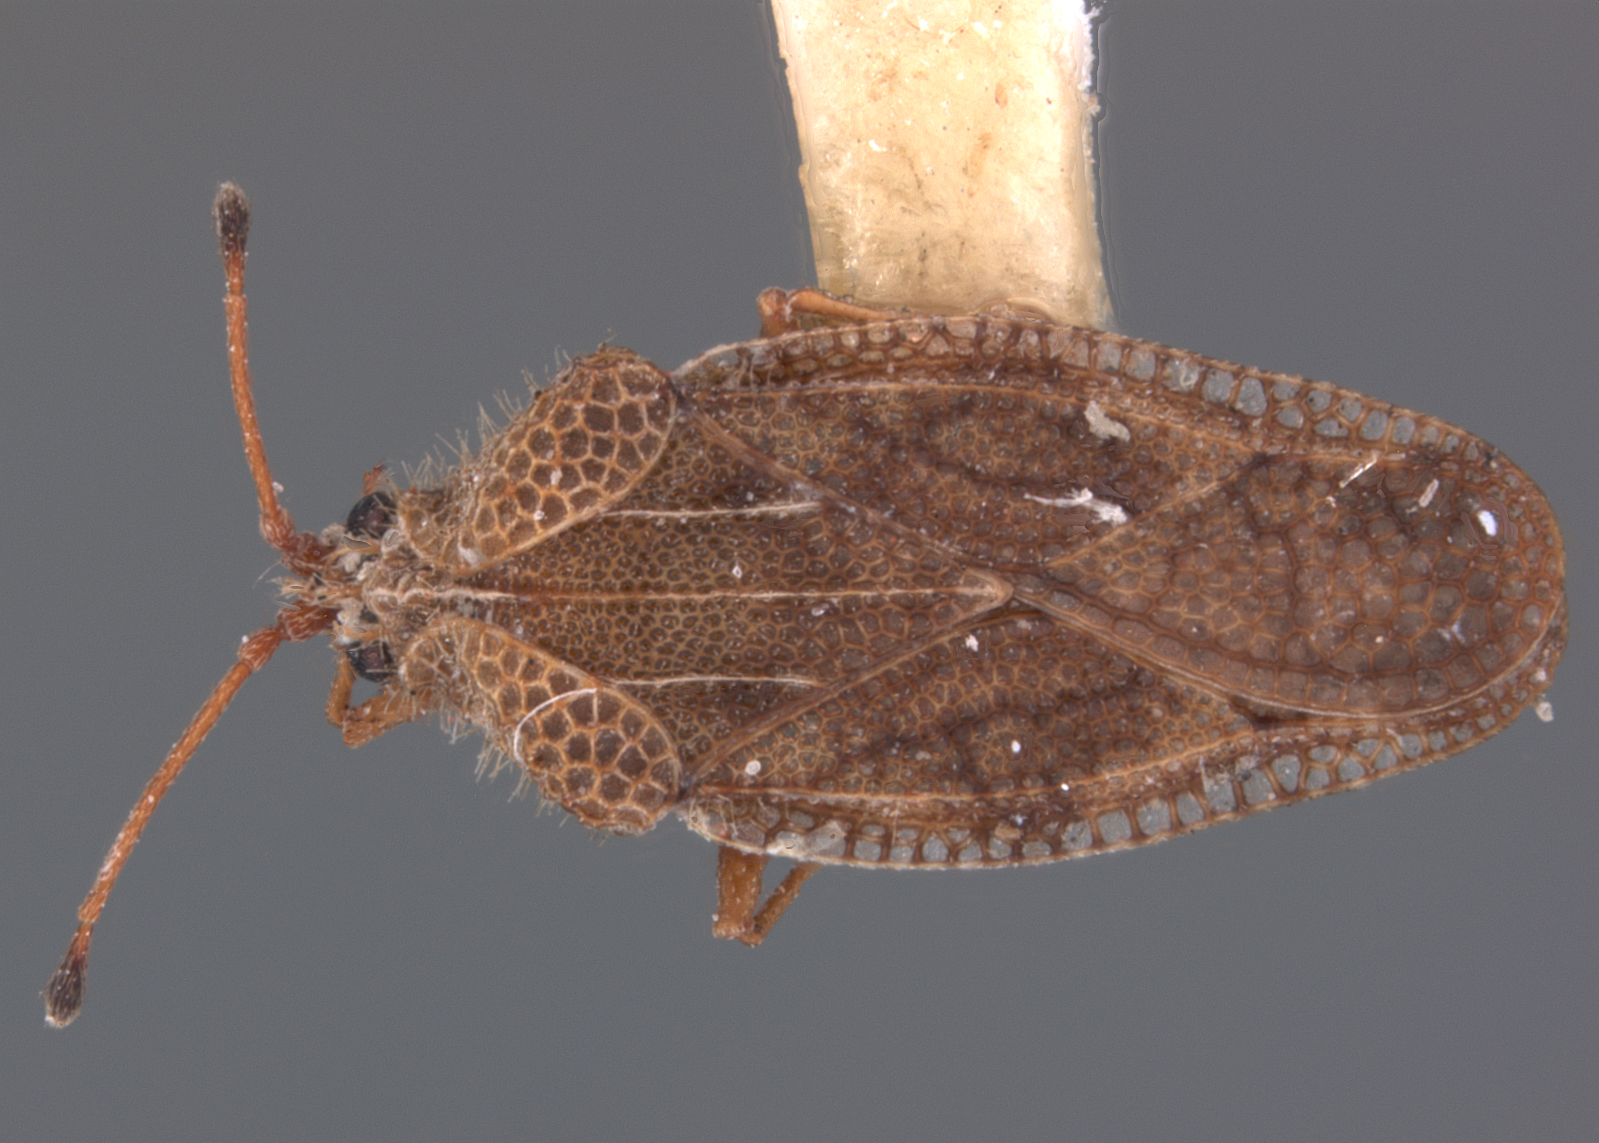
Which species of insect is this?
Cysteochila cybele
